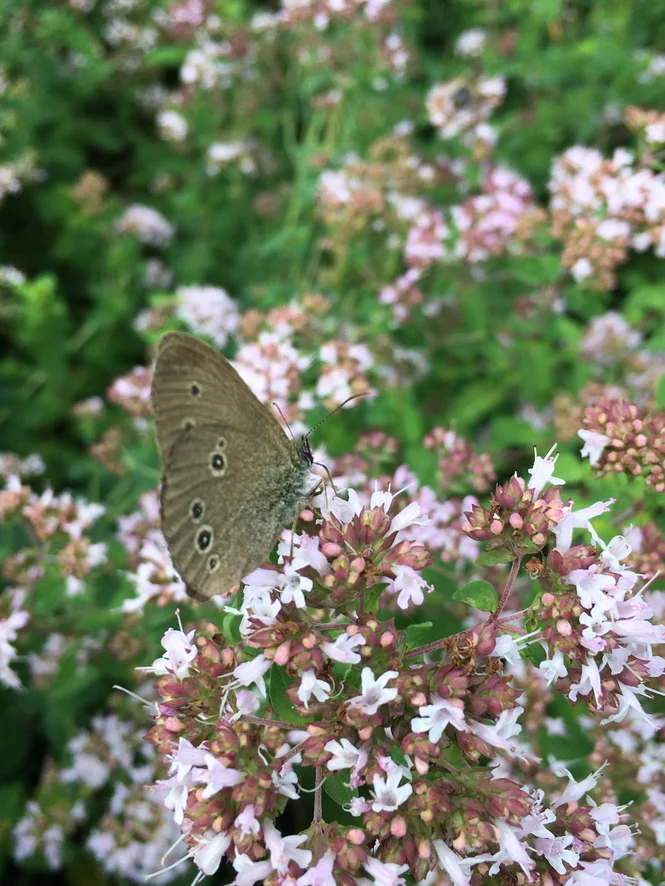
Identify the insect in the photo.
Aphantopus hyperantus
